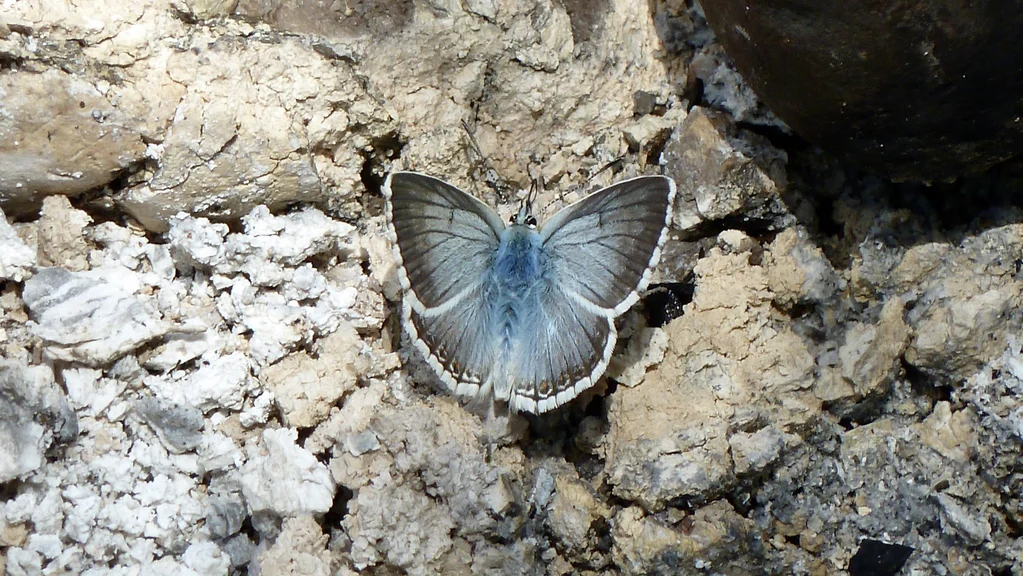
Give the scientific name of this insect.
Lysandra coridon
